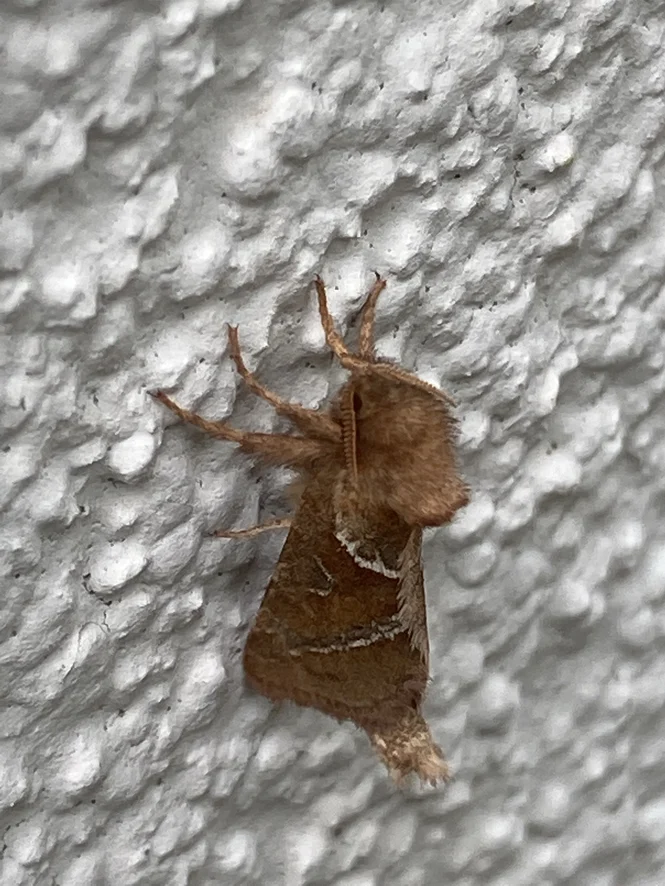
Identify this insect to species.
Triodia sylvina
